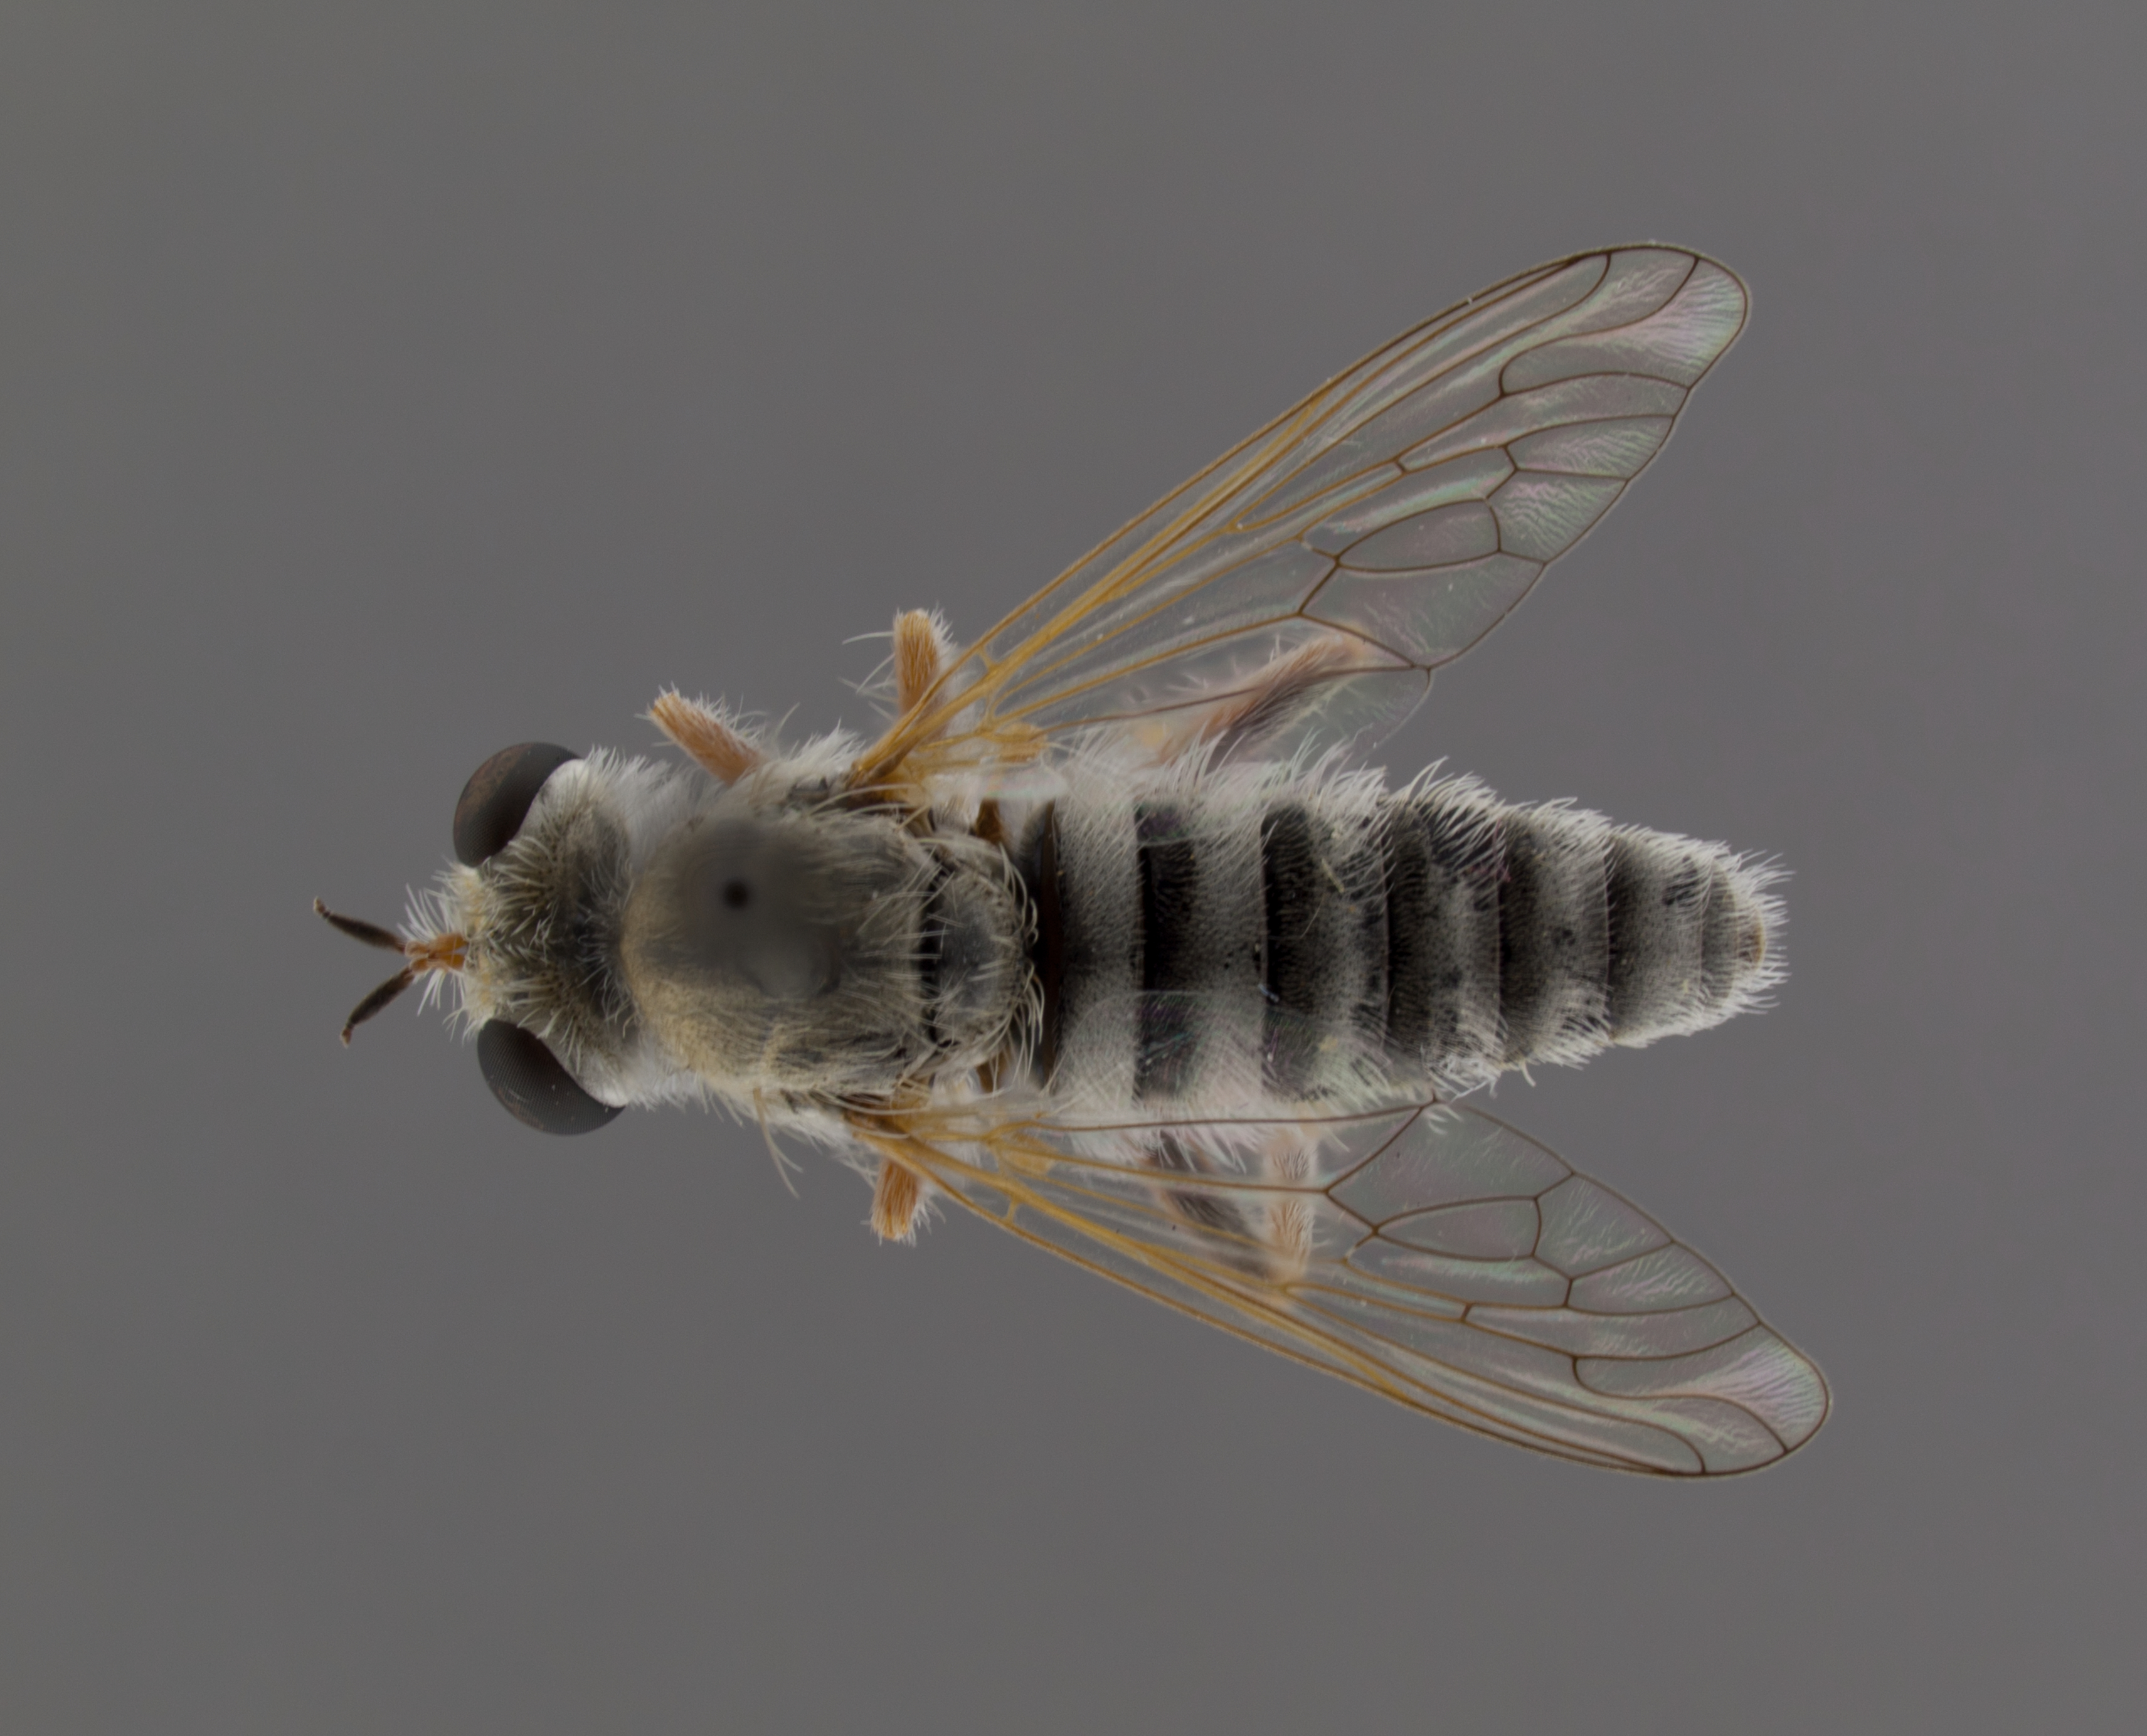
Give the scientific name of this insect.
Prytanomyia kochi (also Prytanomyia albida)
